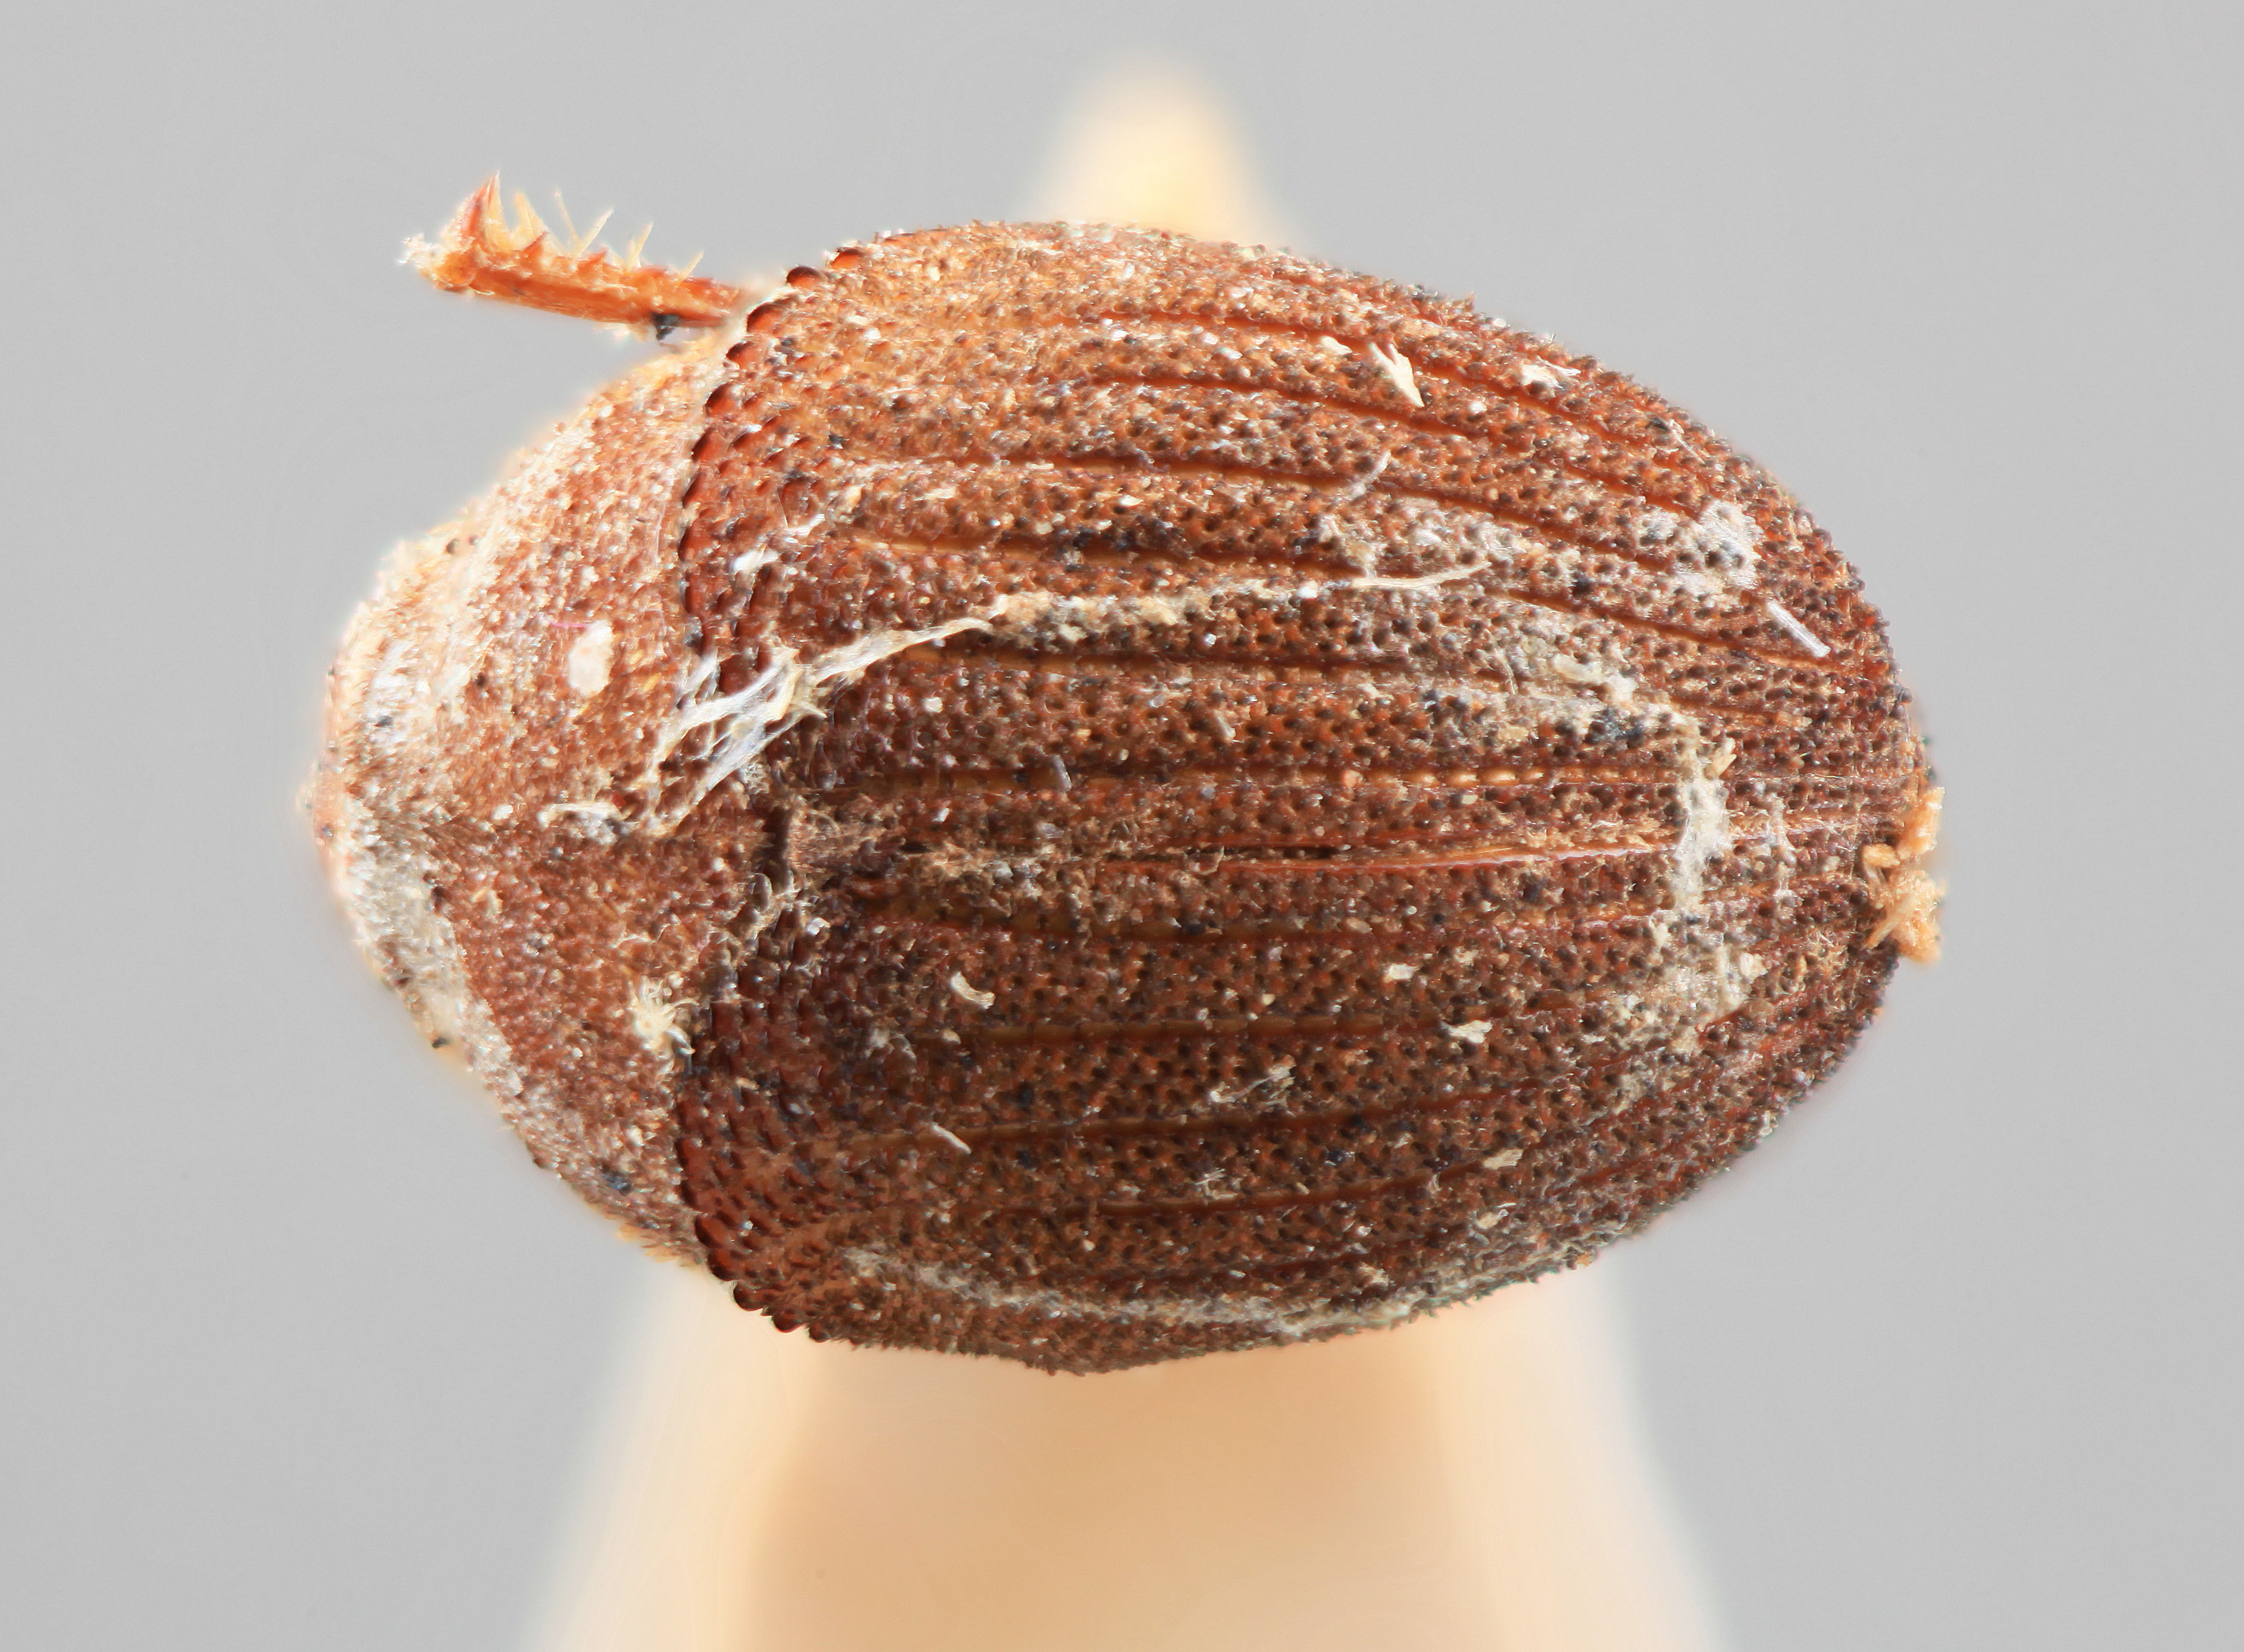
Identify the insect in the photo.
Sphaerotrypes bengalensis
